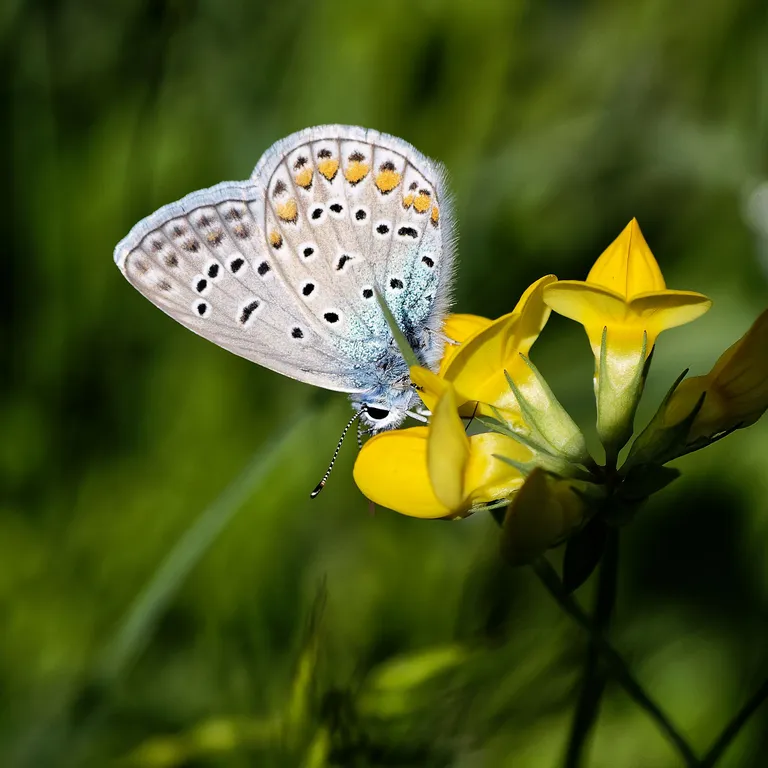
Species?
Polyommatus icarus
